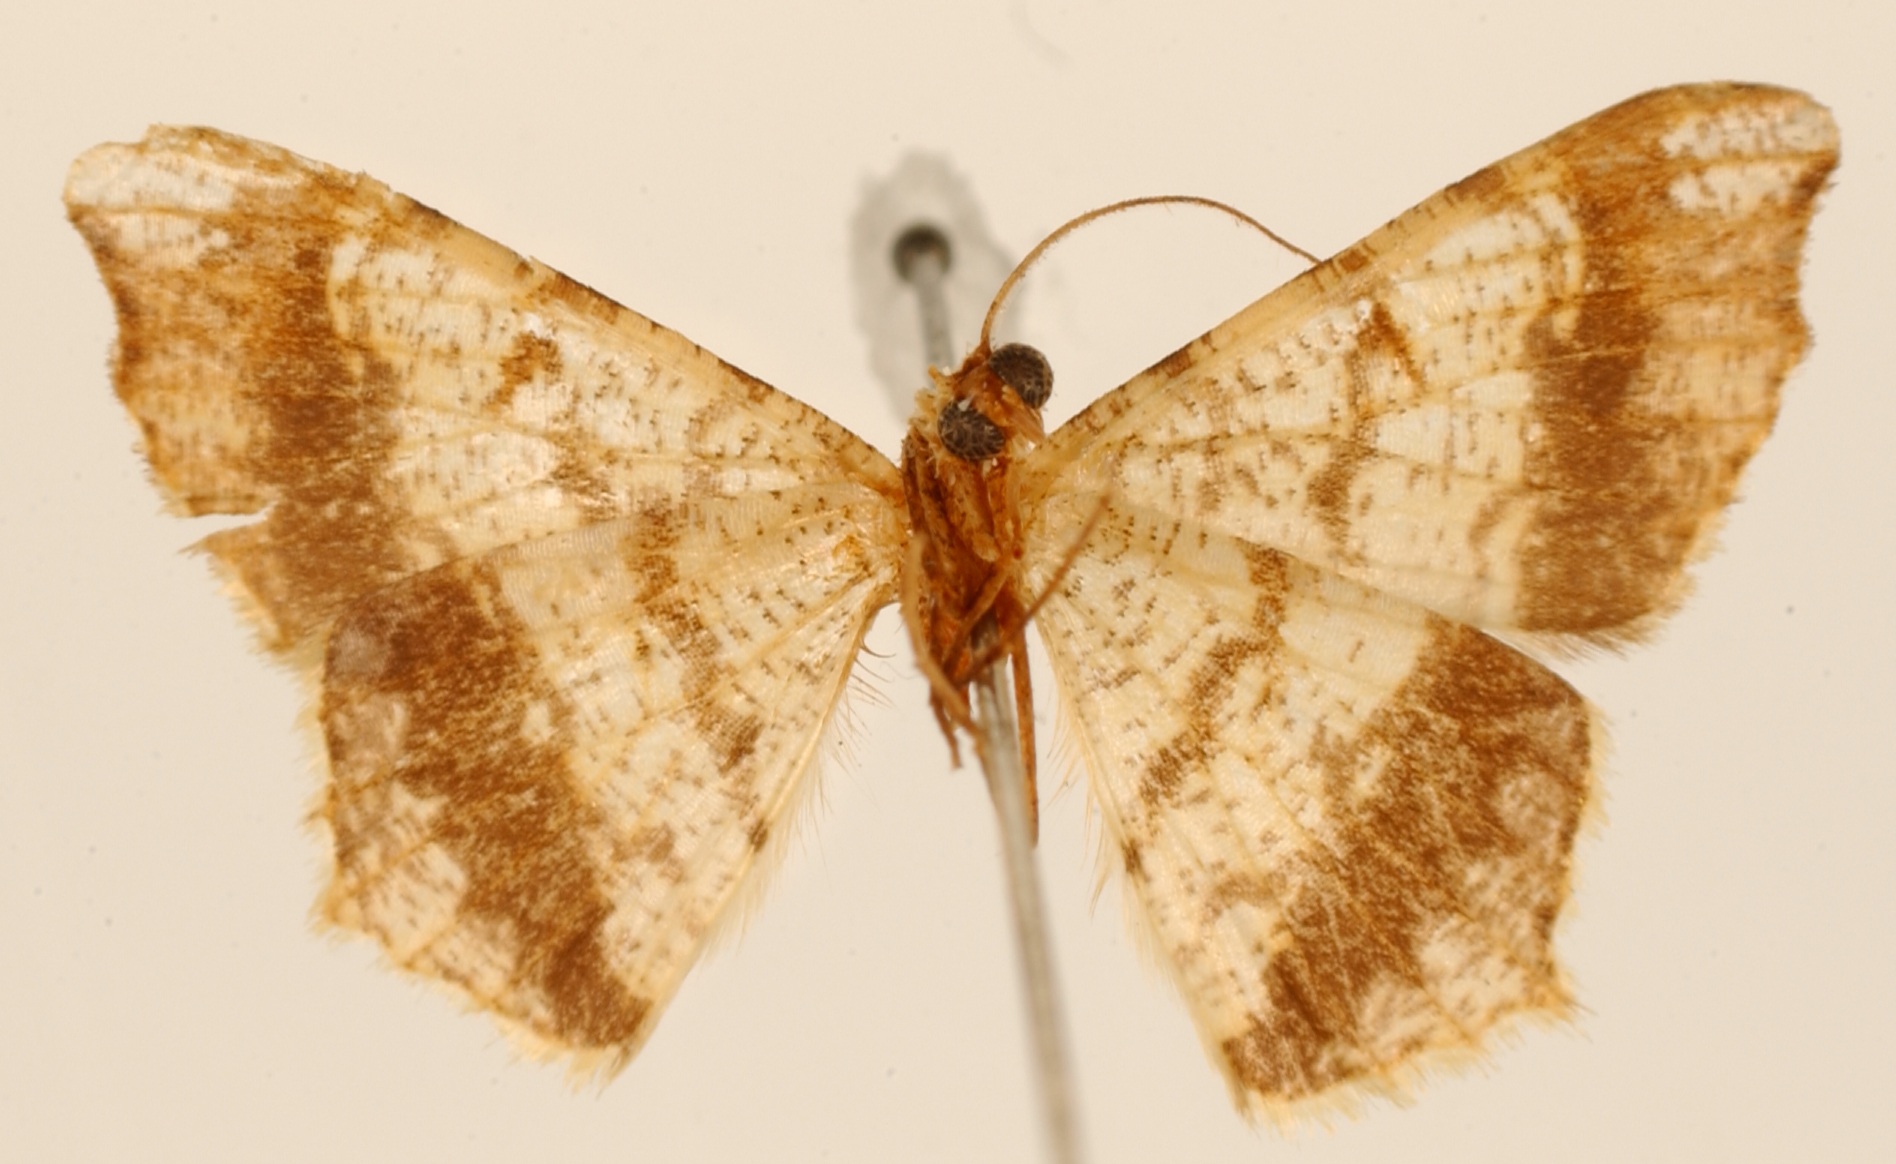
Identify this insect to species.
Semiothisa plurimaculata
